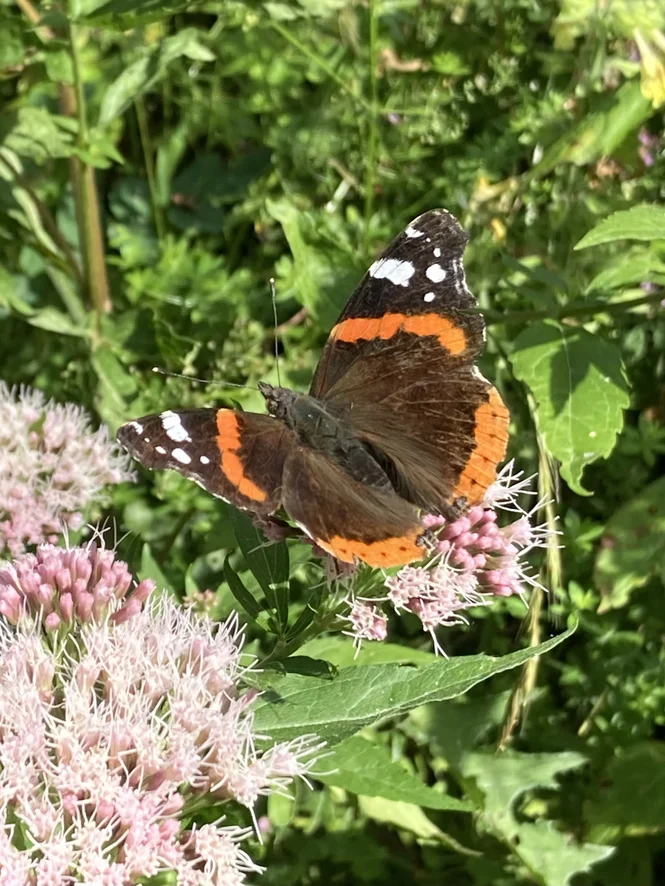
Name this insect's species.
Vanessa atalanta
